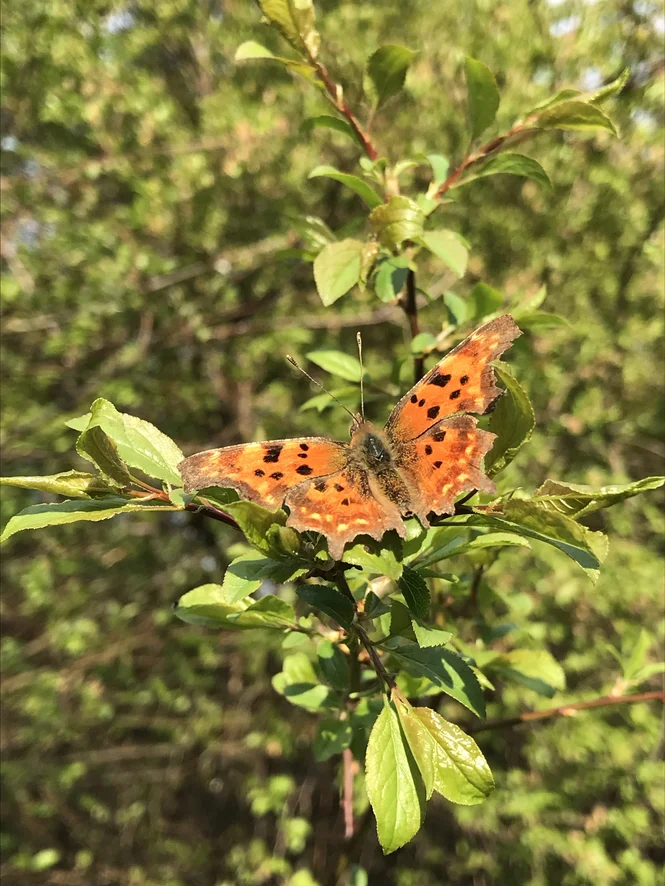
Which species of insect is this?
Polygonia c-album
